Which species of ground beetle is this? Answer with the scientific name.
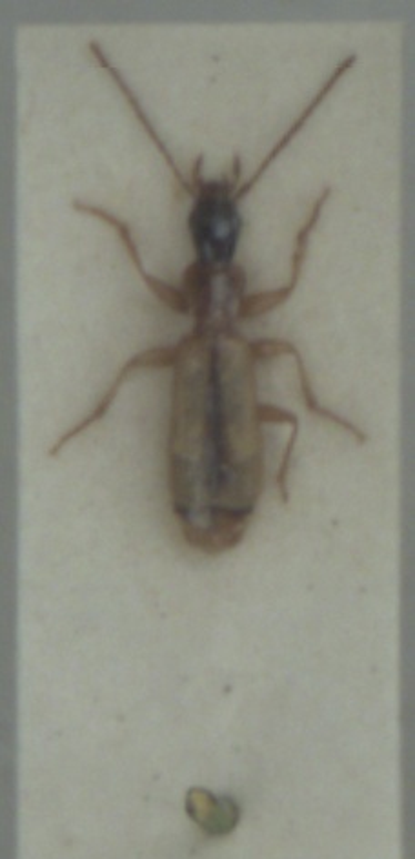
Paradromius longiceps
